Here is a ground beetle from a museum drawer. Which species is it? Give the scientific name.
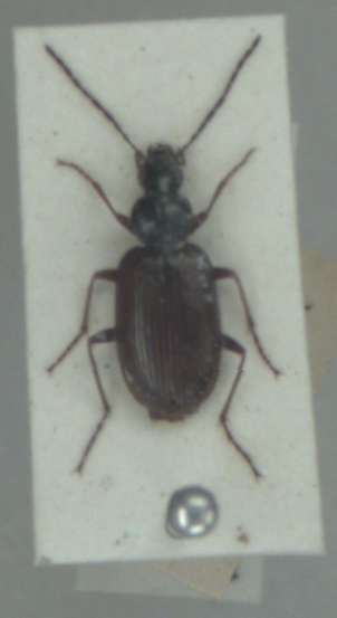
Agonum micans
